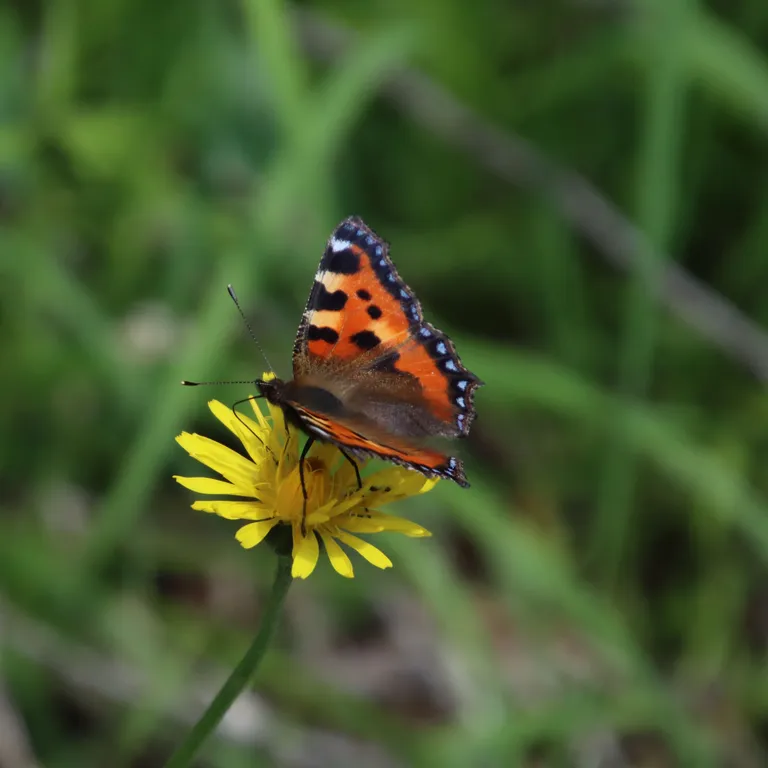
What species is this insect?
Aglais urticae
